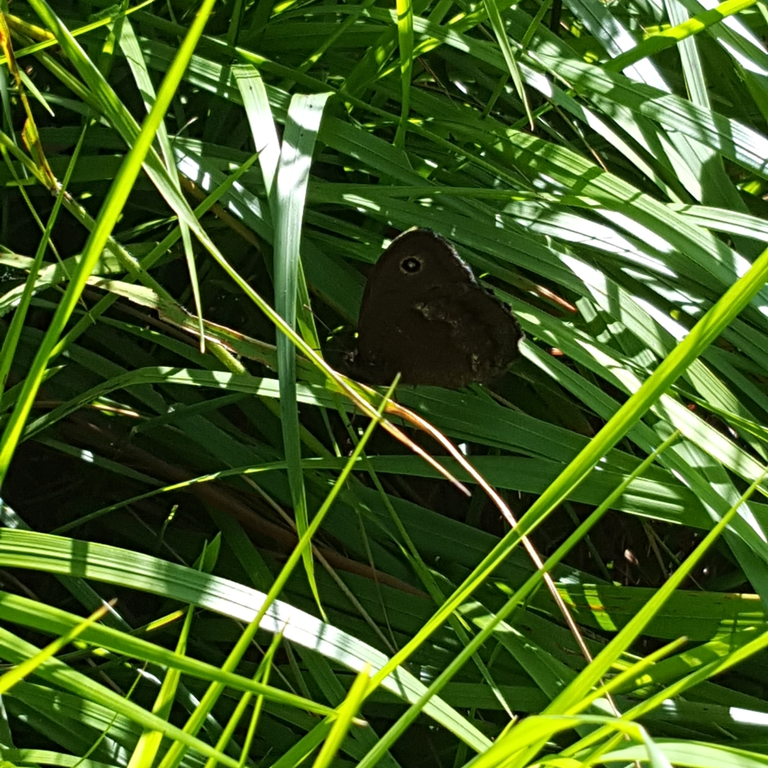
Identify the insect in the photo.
Minois dryas
